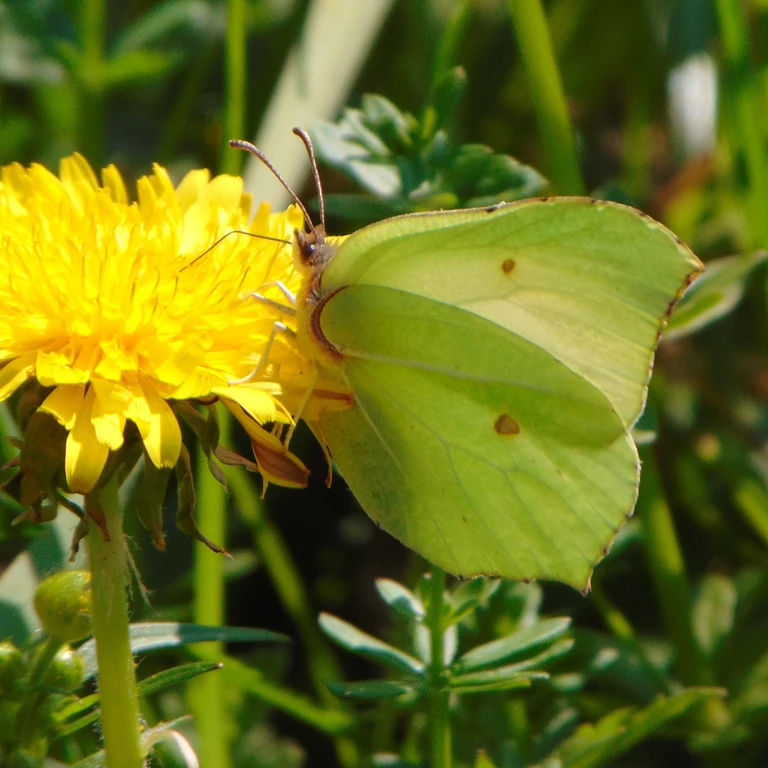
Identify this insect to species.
Gonepteryx rhamni
